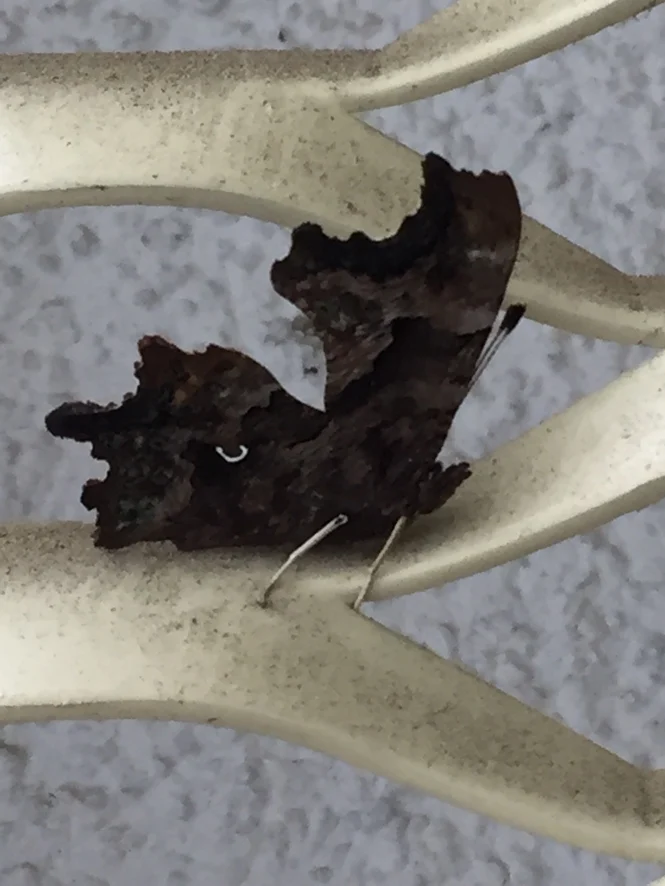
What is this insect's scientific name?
Polygonia c-album
